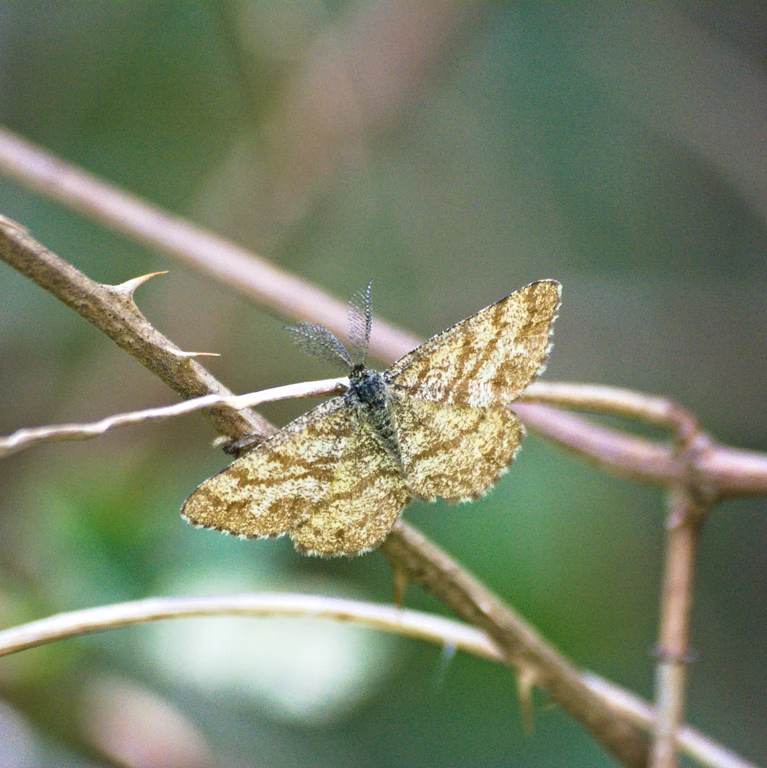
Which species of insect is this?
Ematurga atomaria
